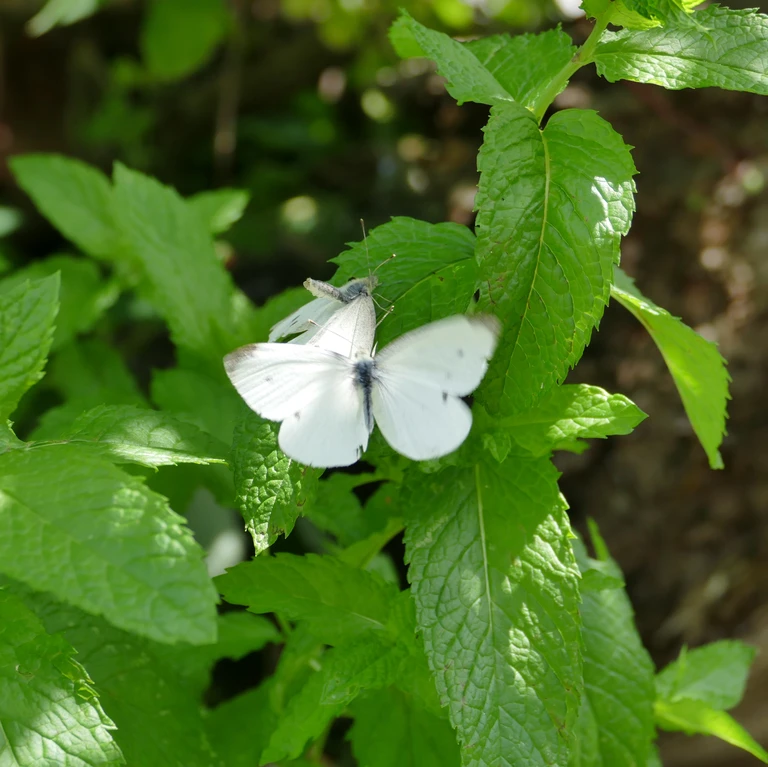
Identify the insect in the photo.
Pieris rapae
